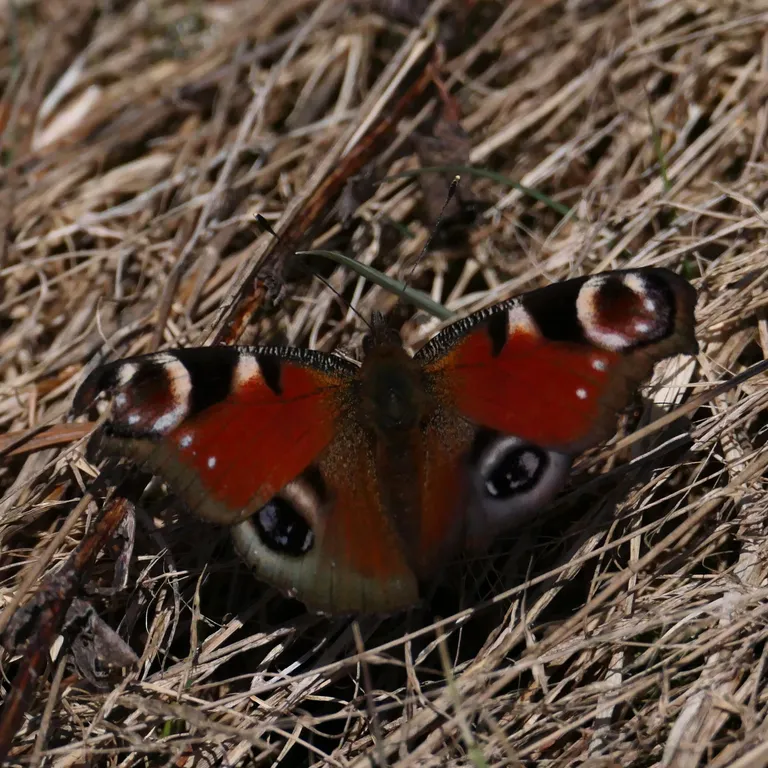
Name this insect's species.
Aglais io
